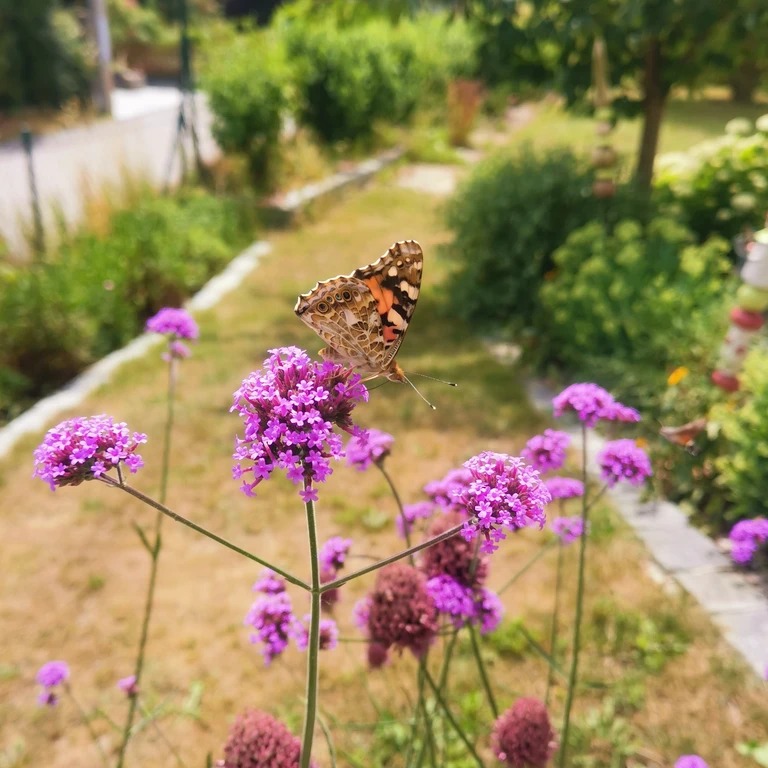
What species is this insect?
Vanessa cardui
